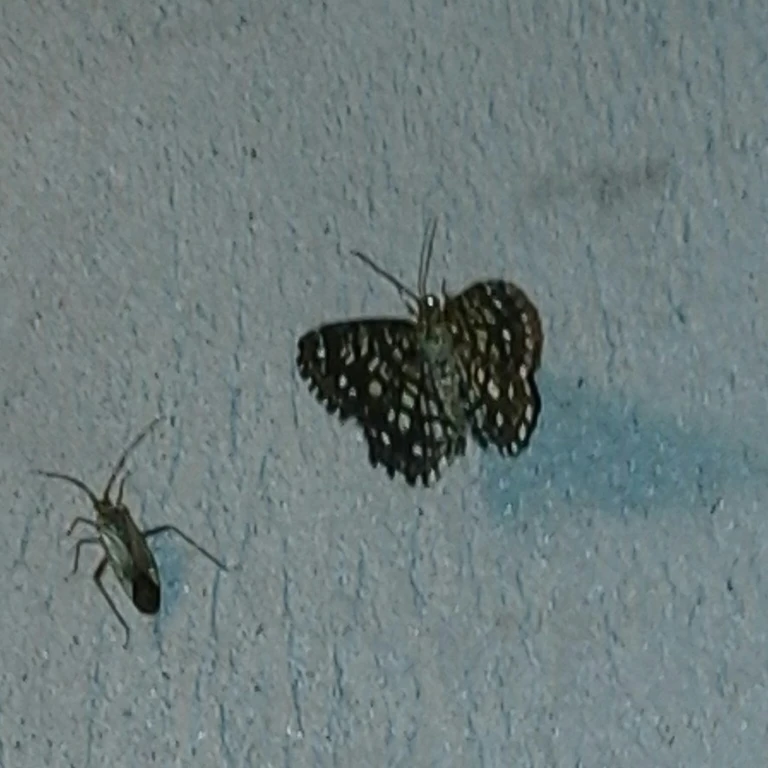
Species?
Chiasmia clathrata
